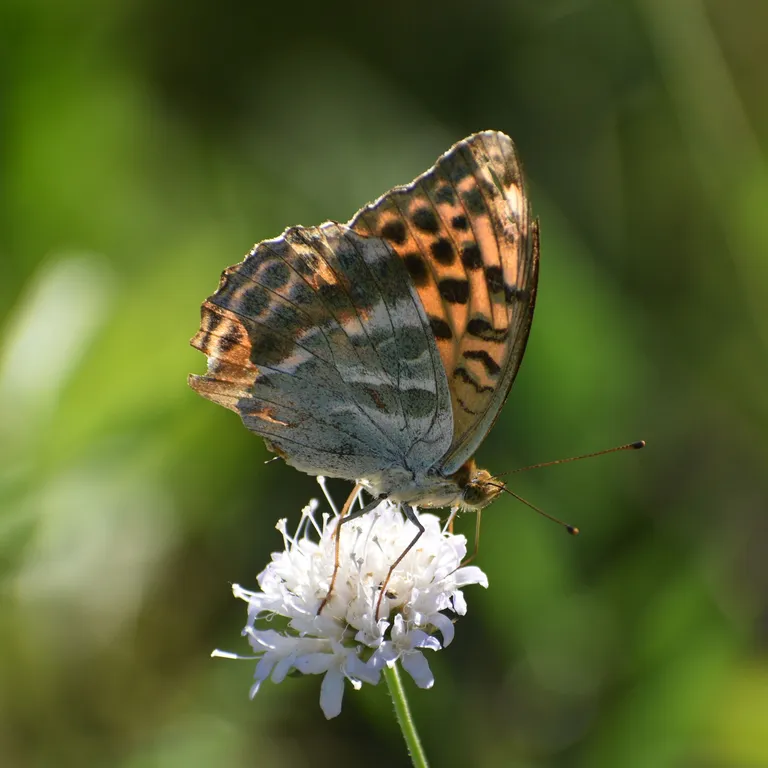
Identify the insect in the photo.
Argynnis paphia
